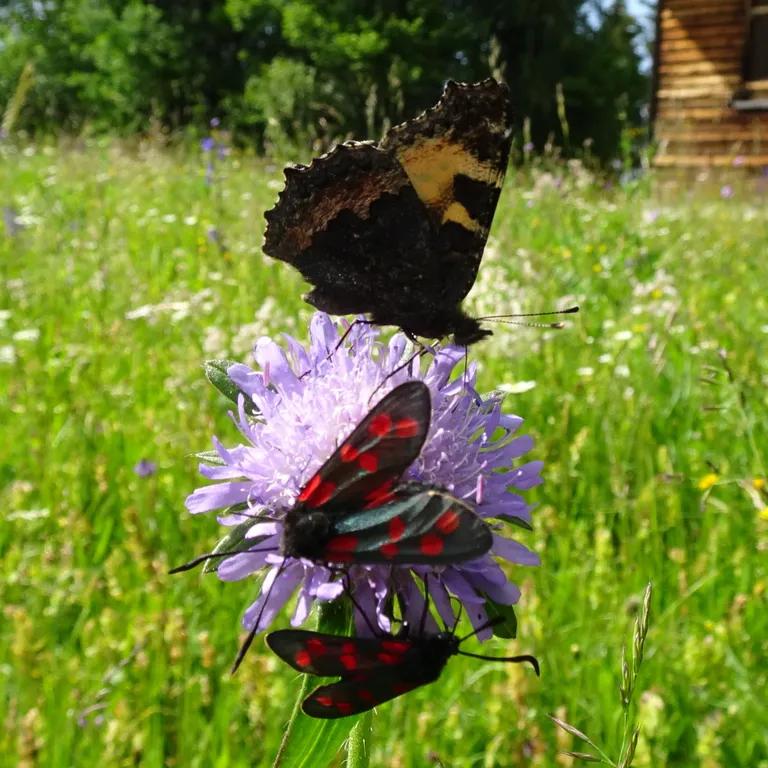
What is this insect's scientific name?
Aglais urticae
